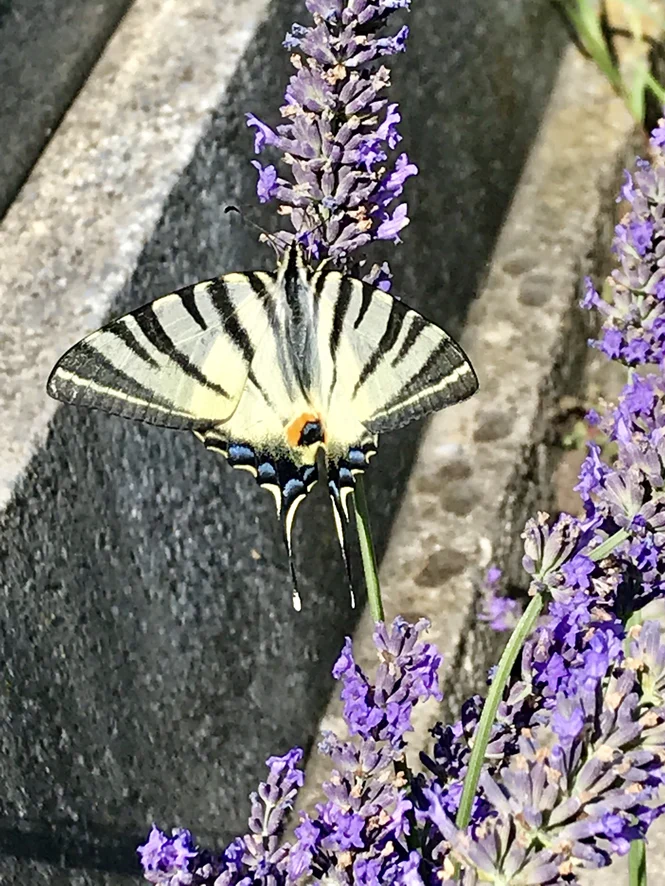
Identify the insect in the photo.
Iphiclides podalirius
